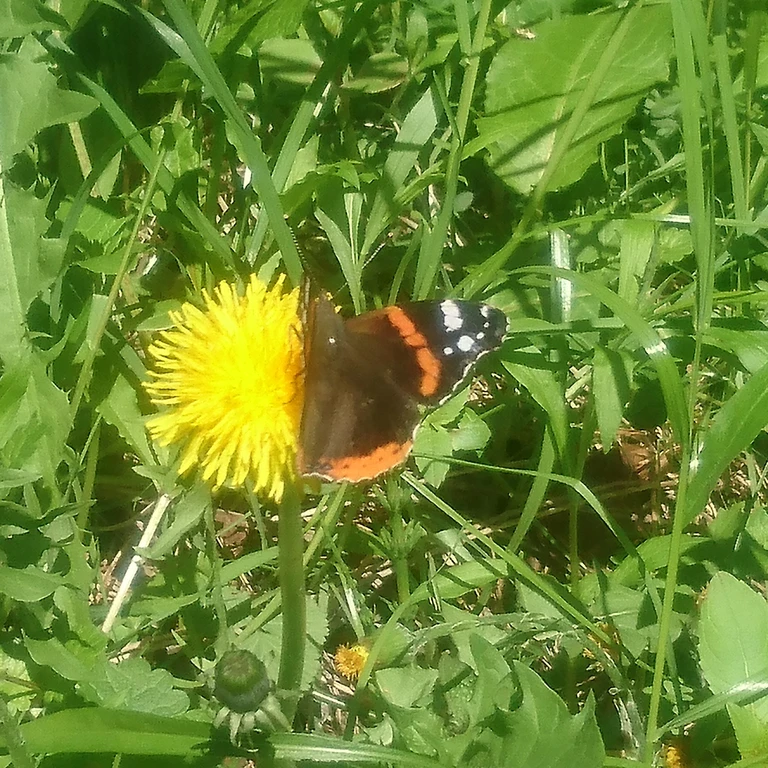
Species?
Vanessa atalanta
